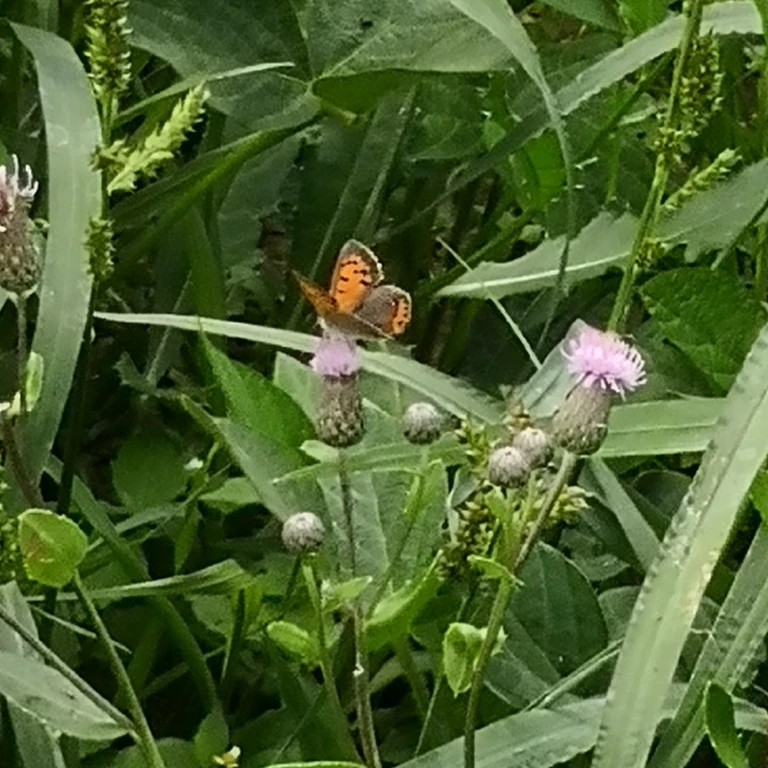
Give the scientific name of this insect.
Lycaena phlaeas
